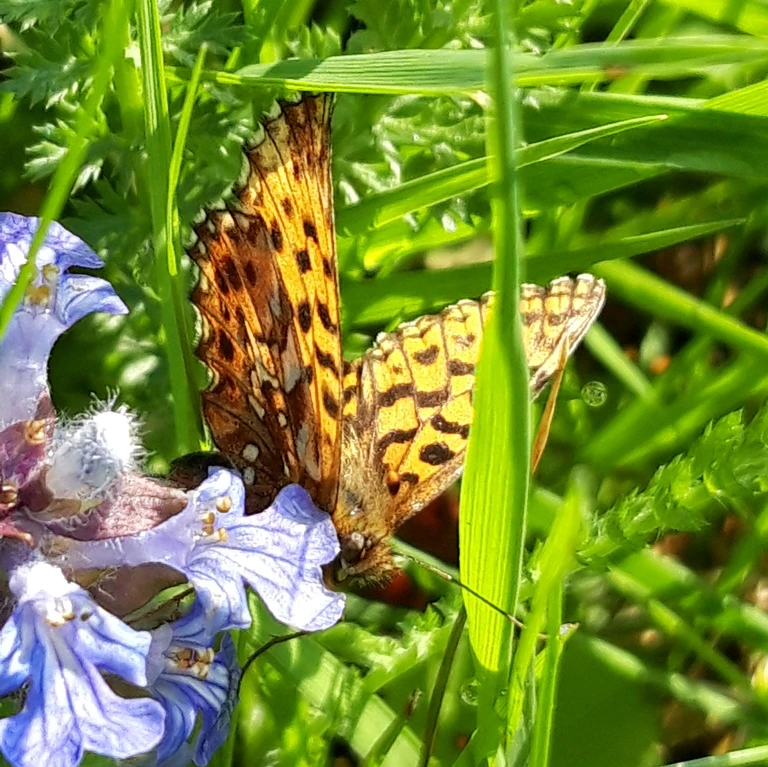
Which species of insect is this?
Boloria dia
